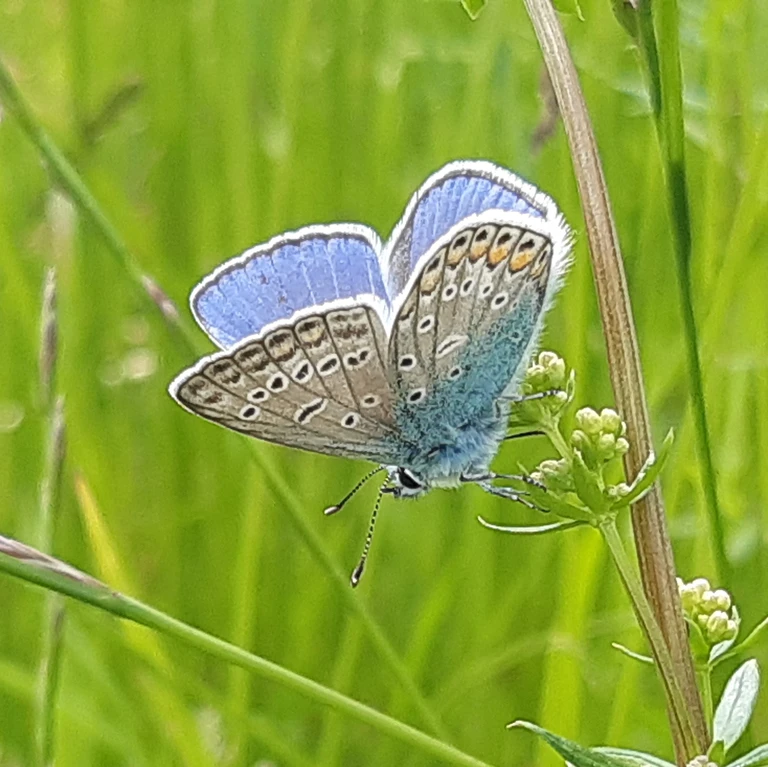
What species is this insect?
Polyommatus icarus
